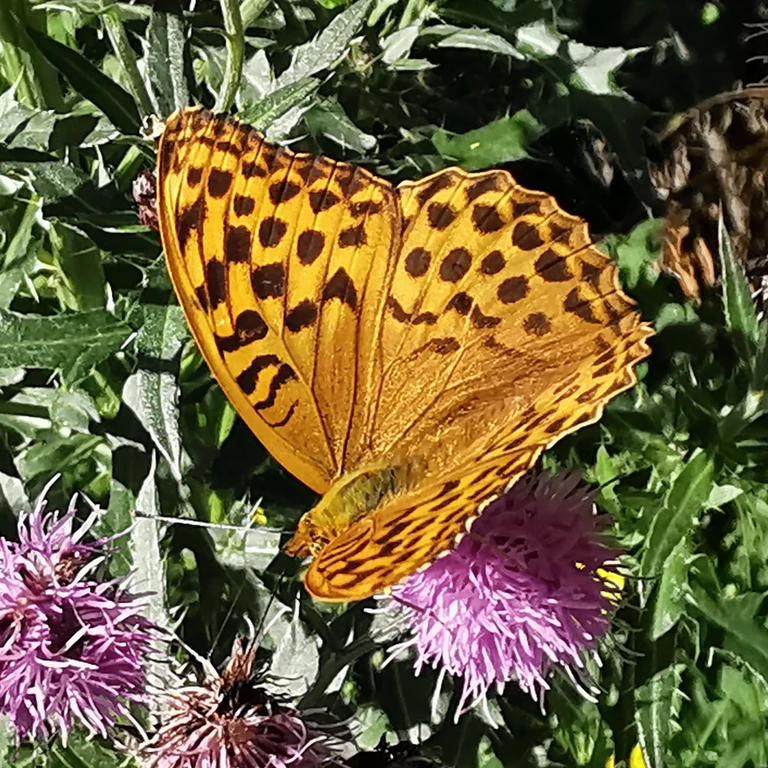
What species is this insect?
Argynnis paphia
